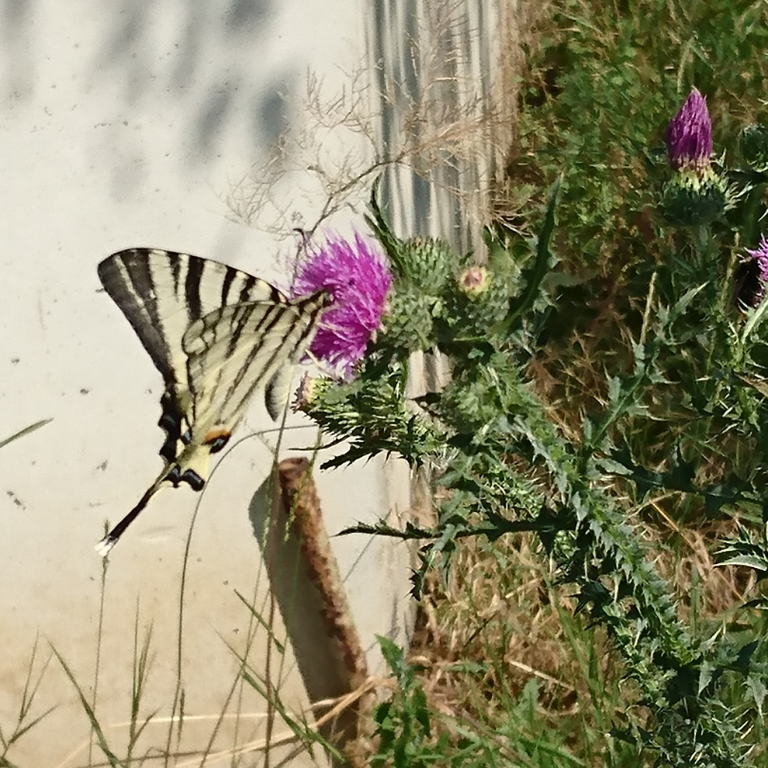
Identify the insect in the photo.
Iphiclides podalirius
